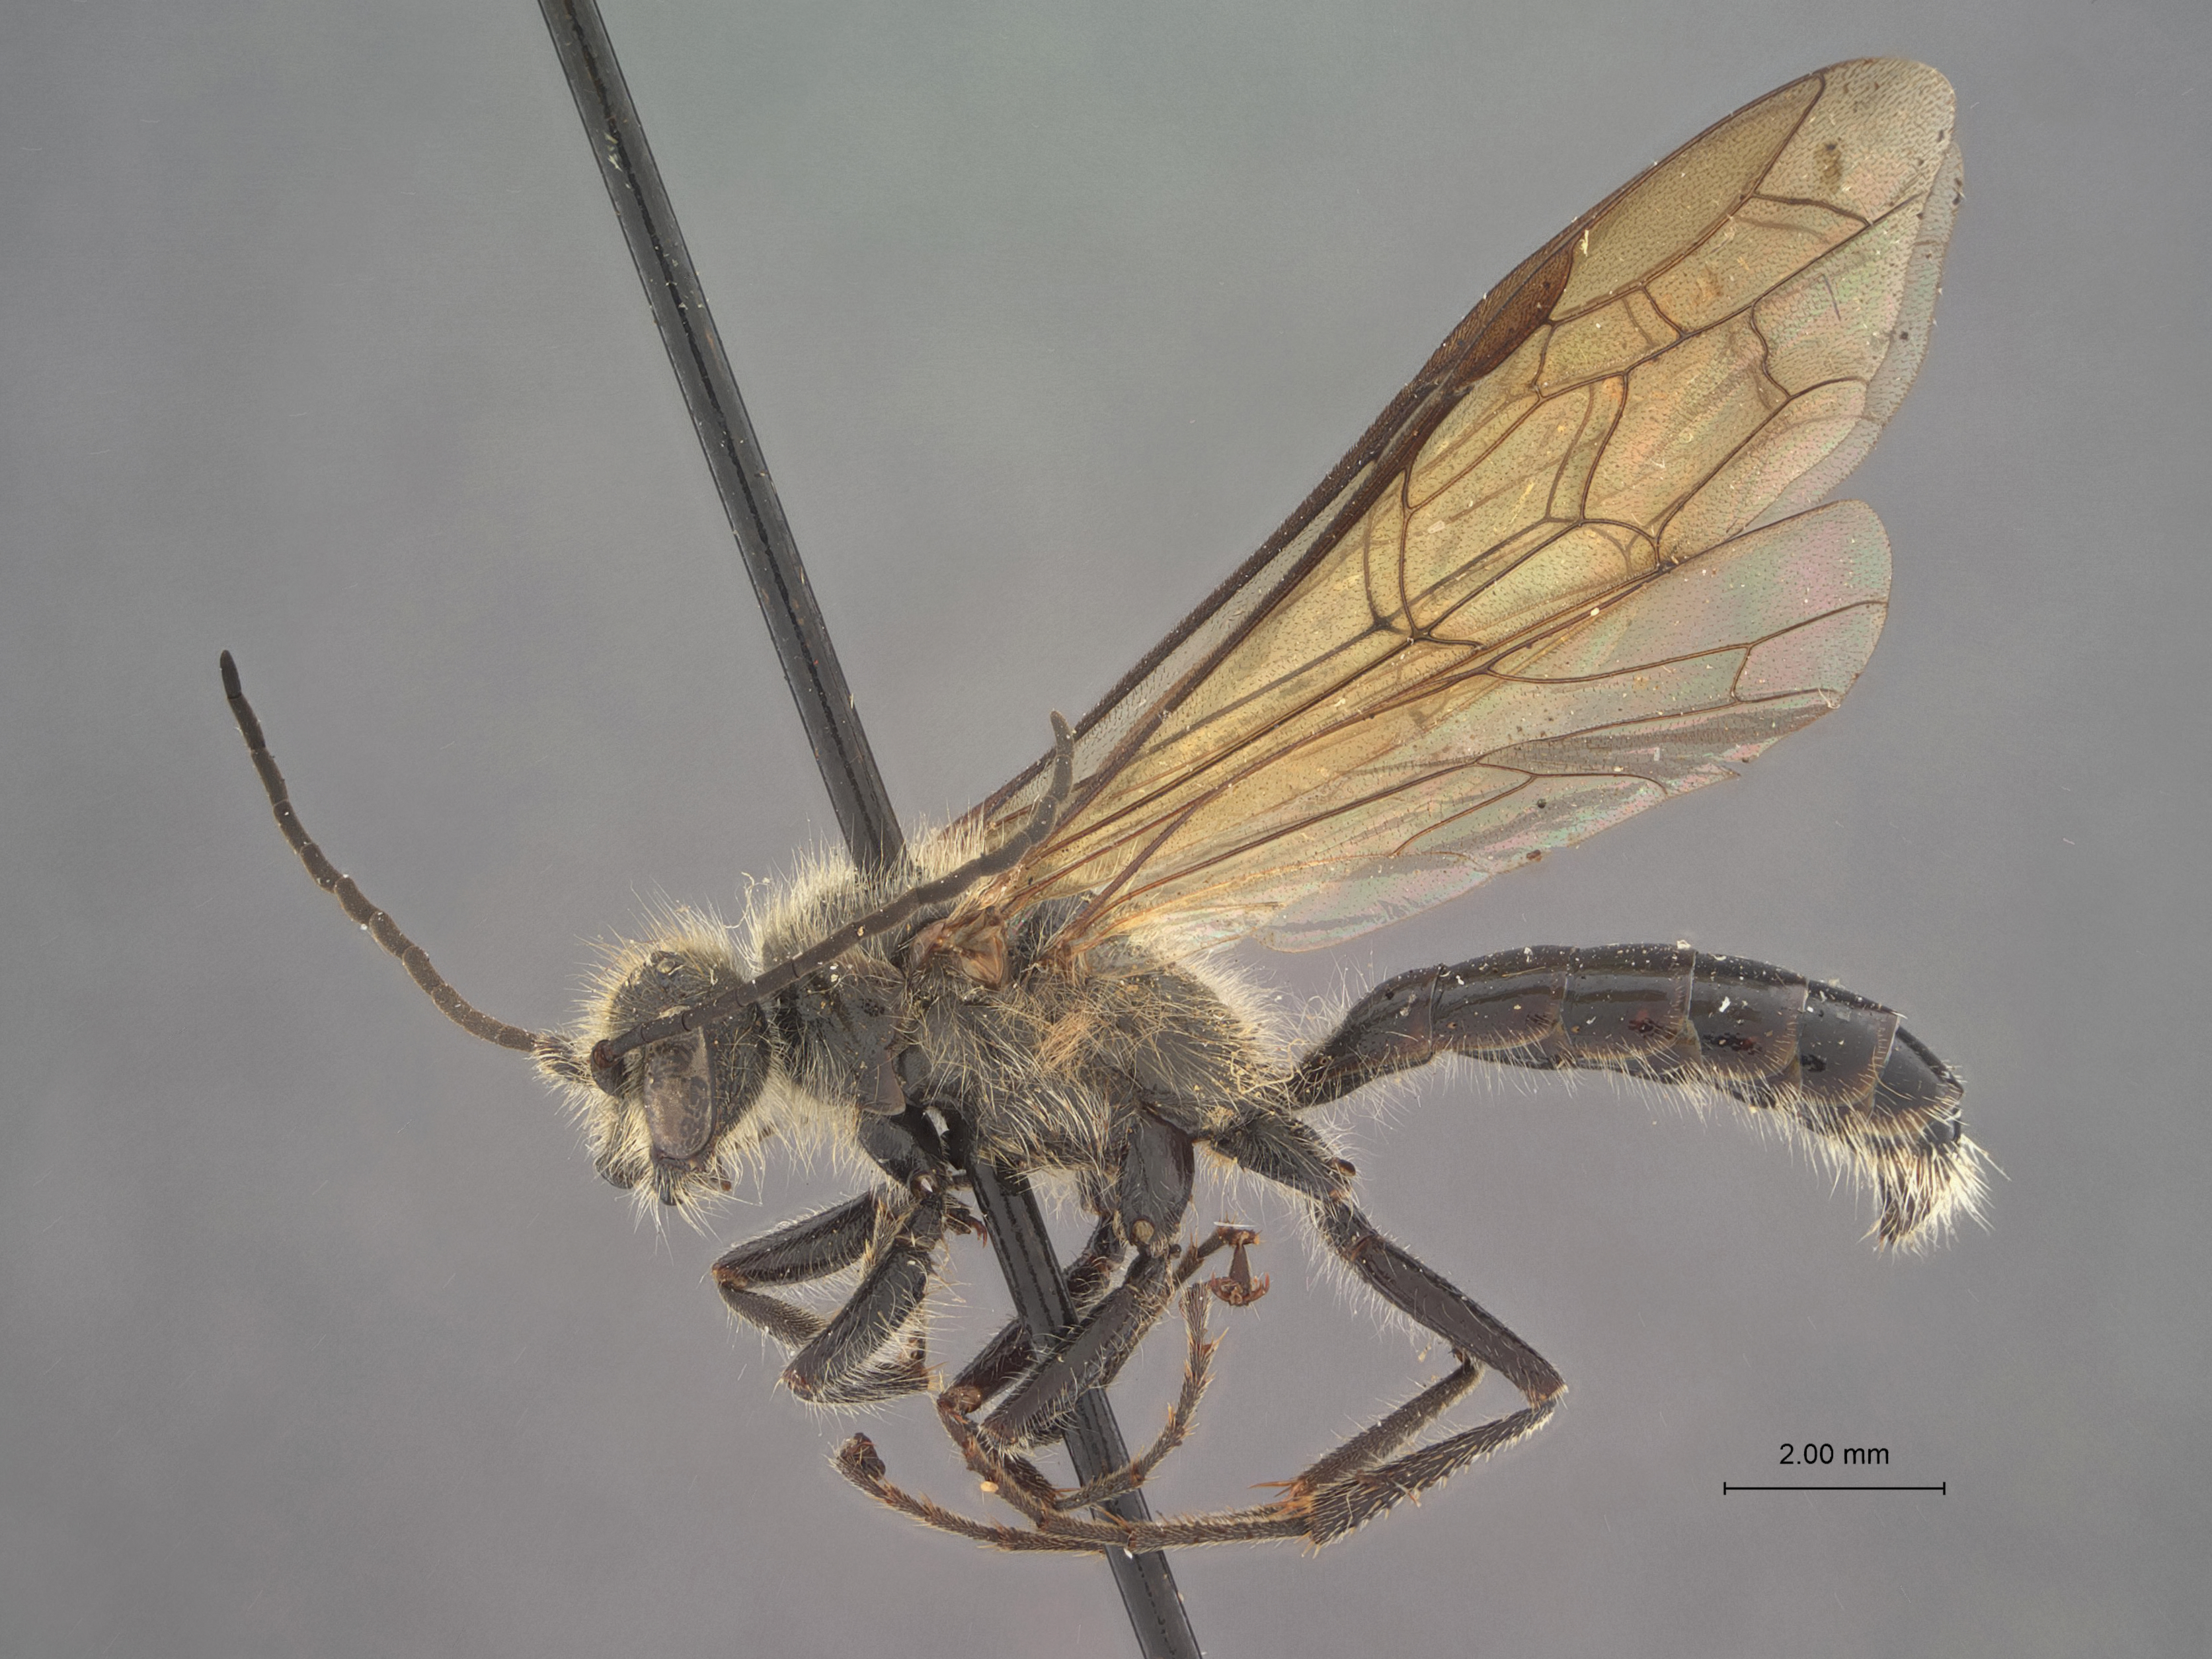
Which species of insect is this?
Pseudelaphroptera maura
